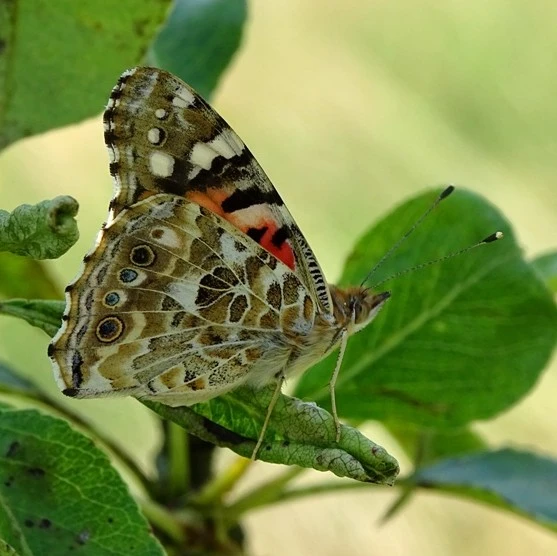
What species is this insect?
Vanessa cardui
